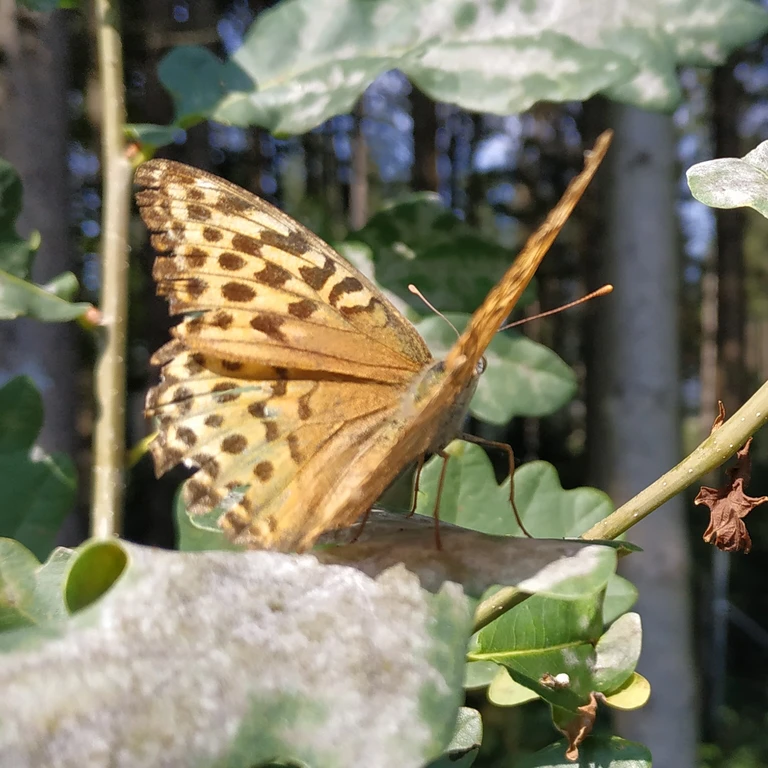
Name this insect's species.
Argynnis paphia
